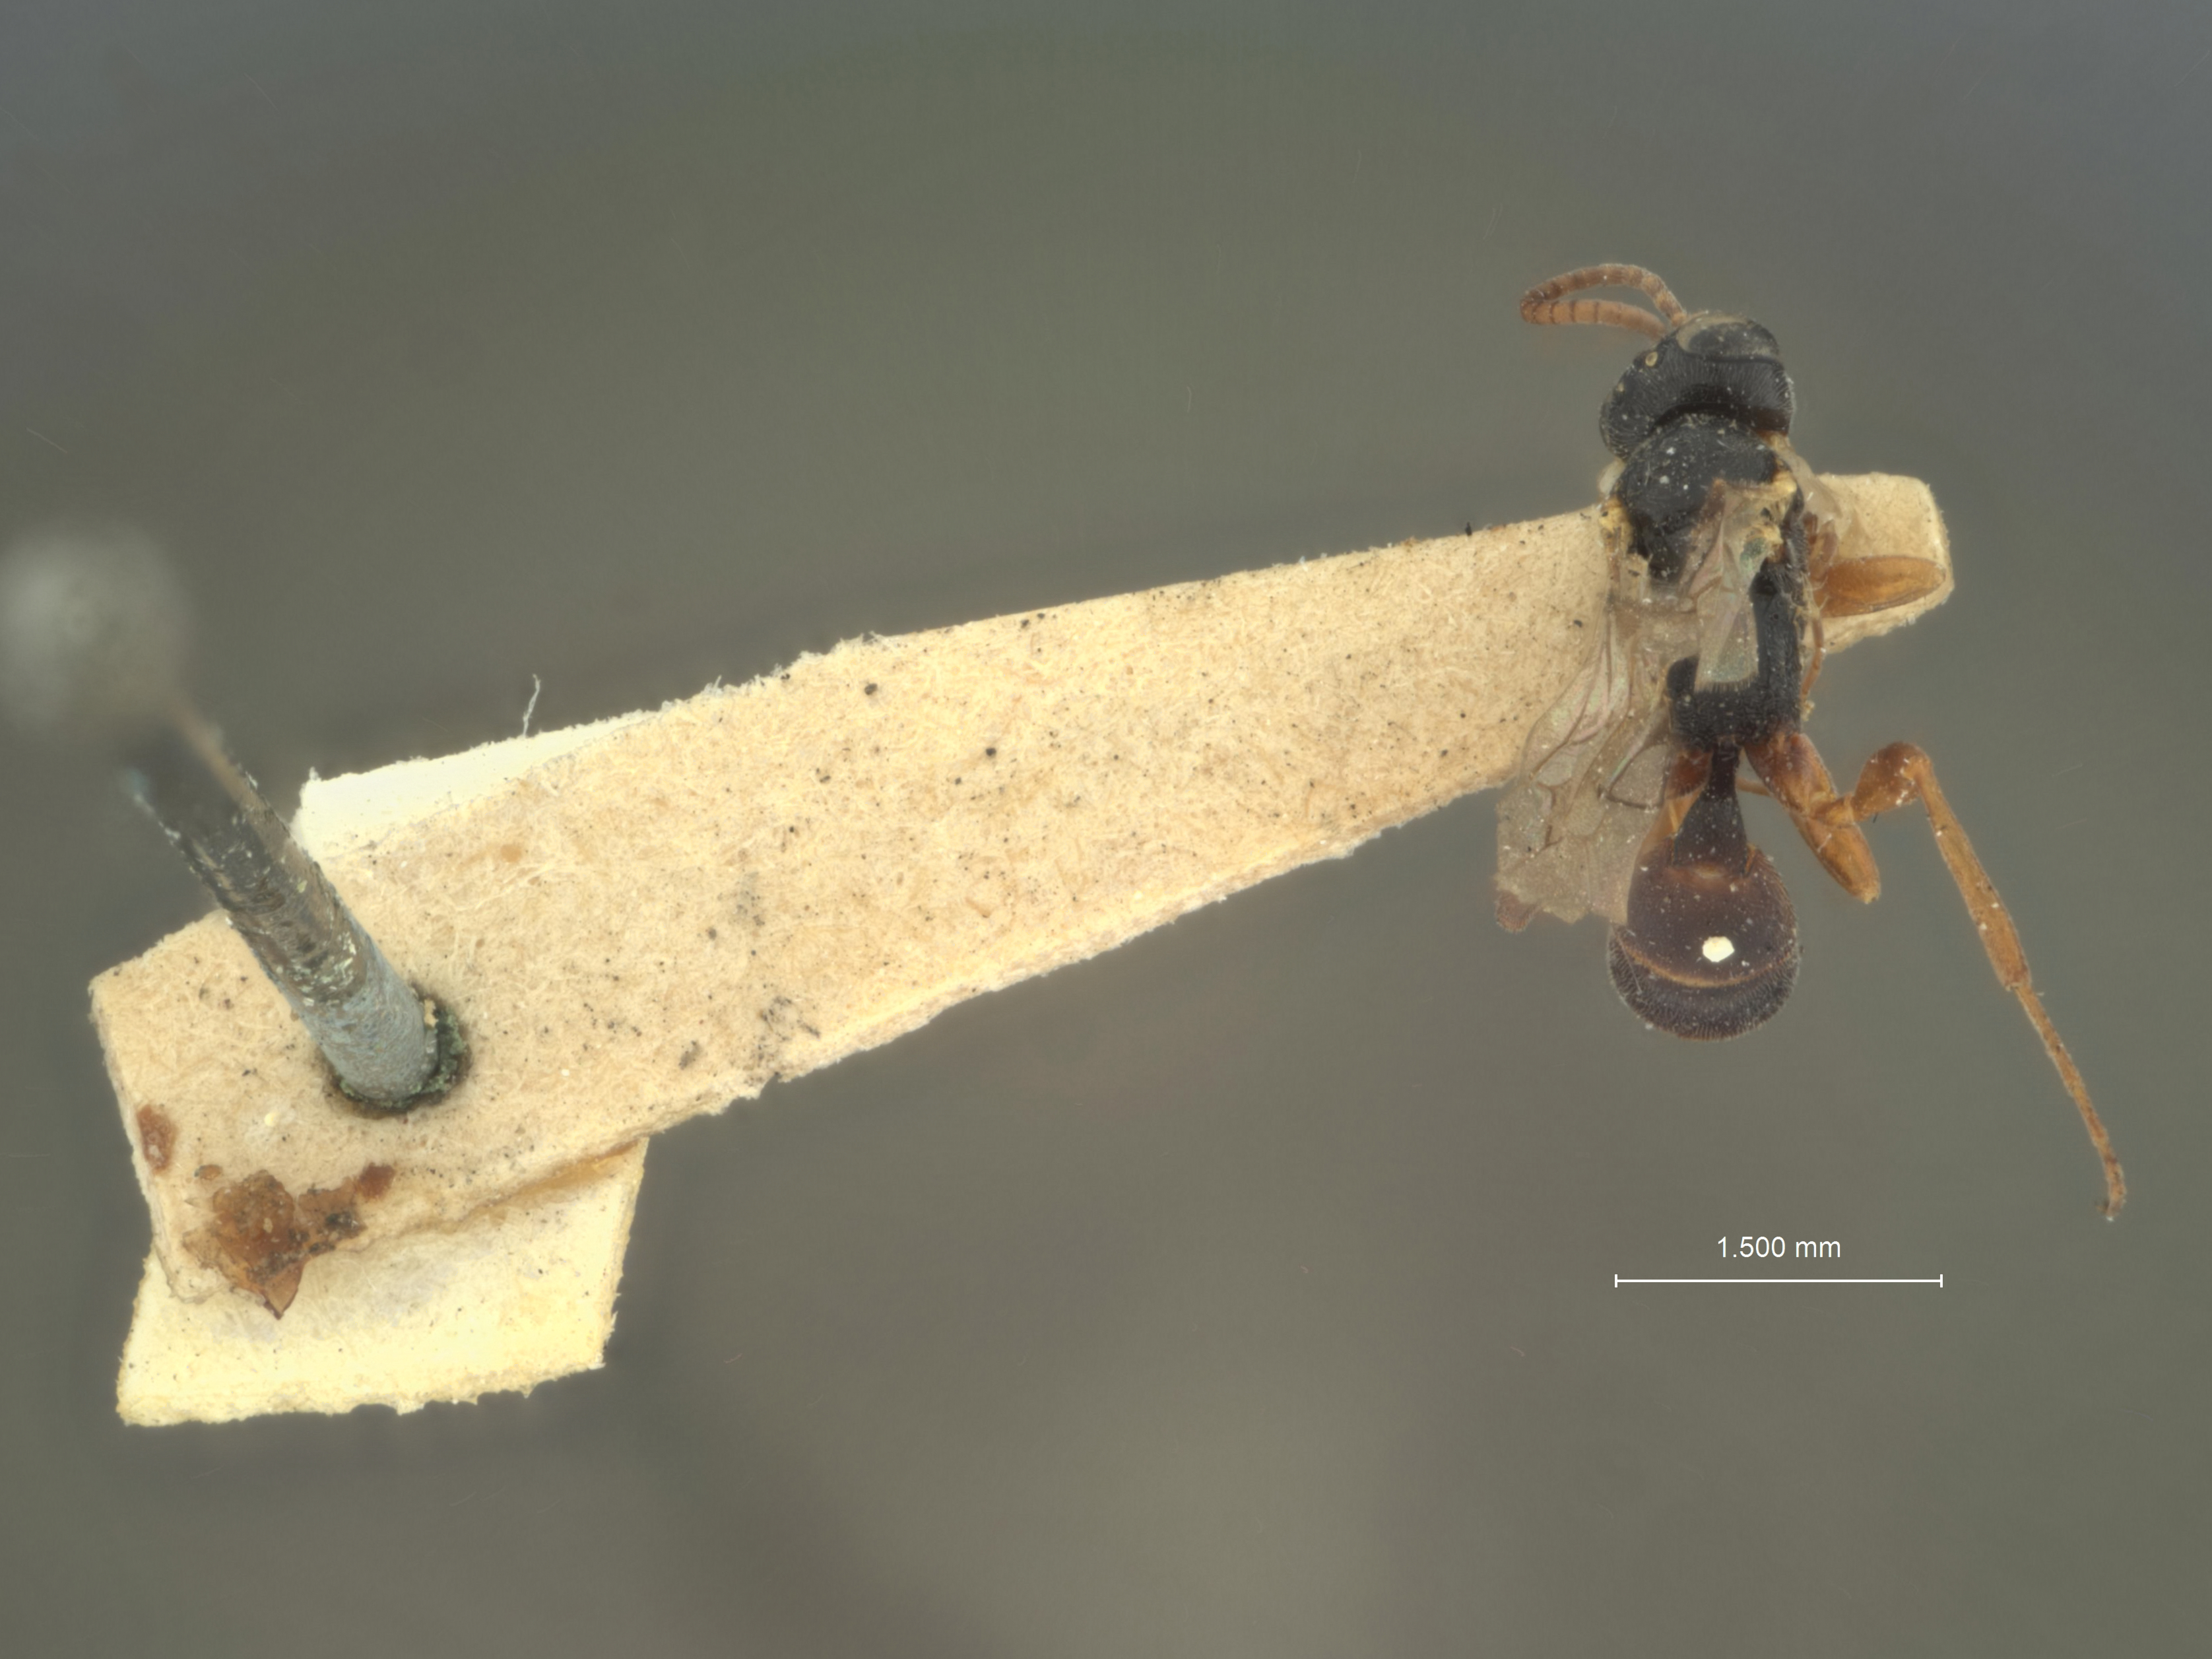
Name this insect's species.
Phaeogenes ruficornis
